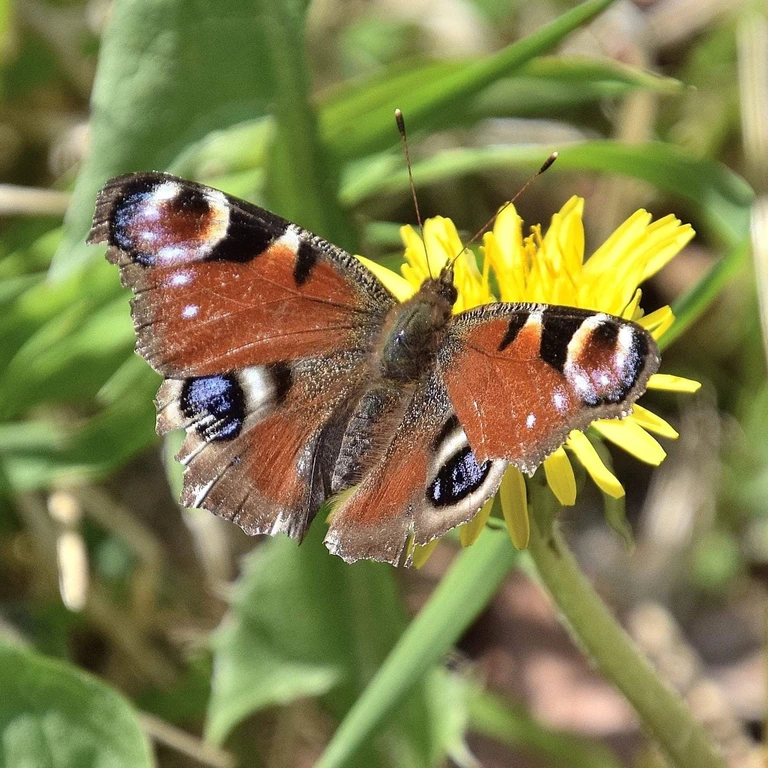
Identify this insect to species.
Aglais io
